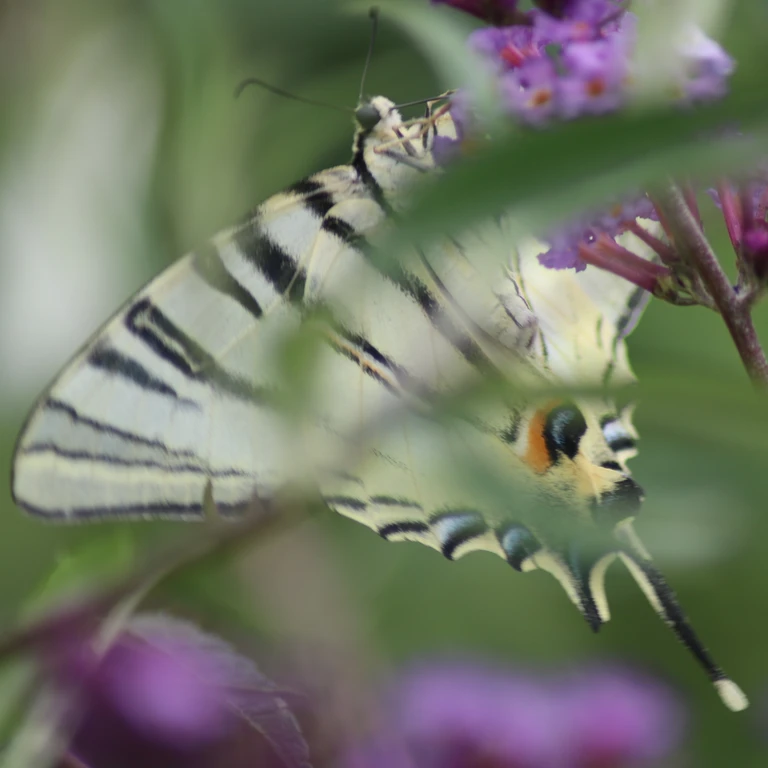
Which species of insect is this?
Iphiclides podalirius
